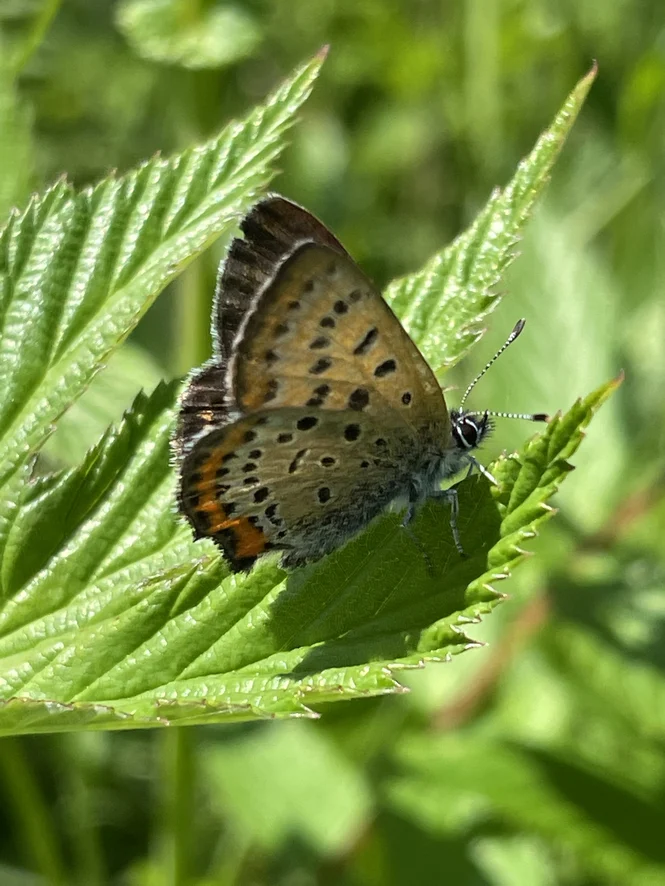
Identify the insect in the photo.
Lycaena helle (also Helleia helle)
